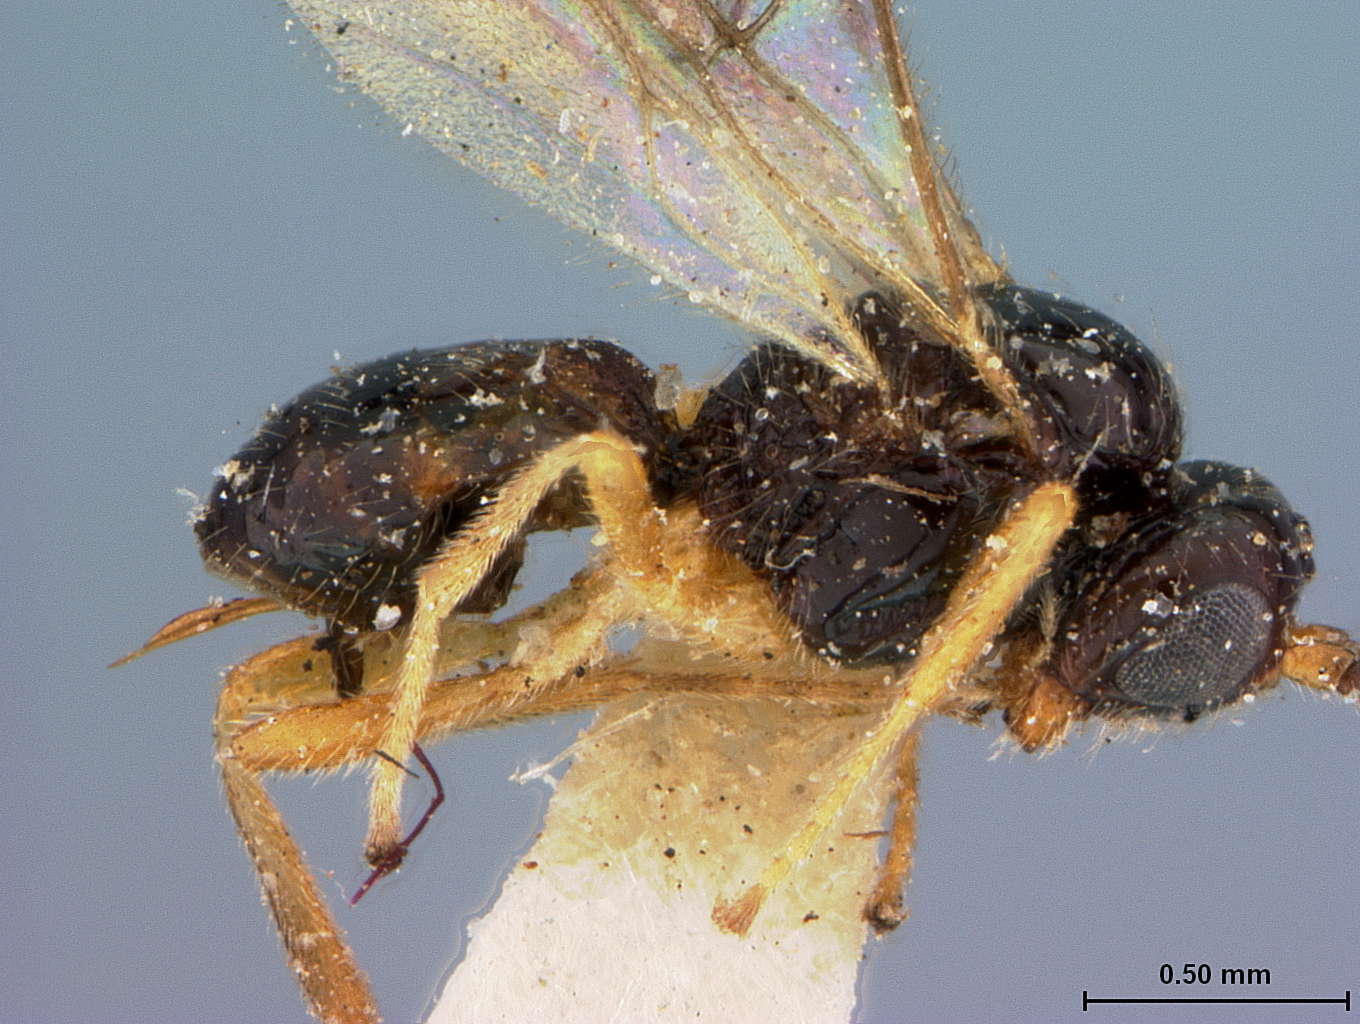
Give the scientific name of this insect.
Opius foutsi
